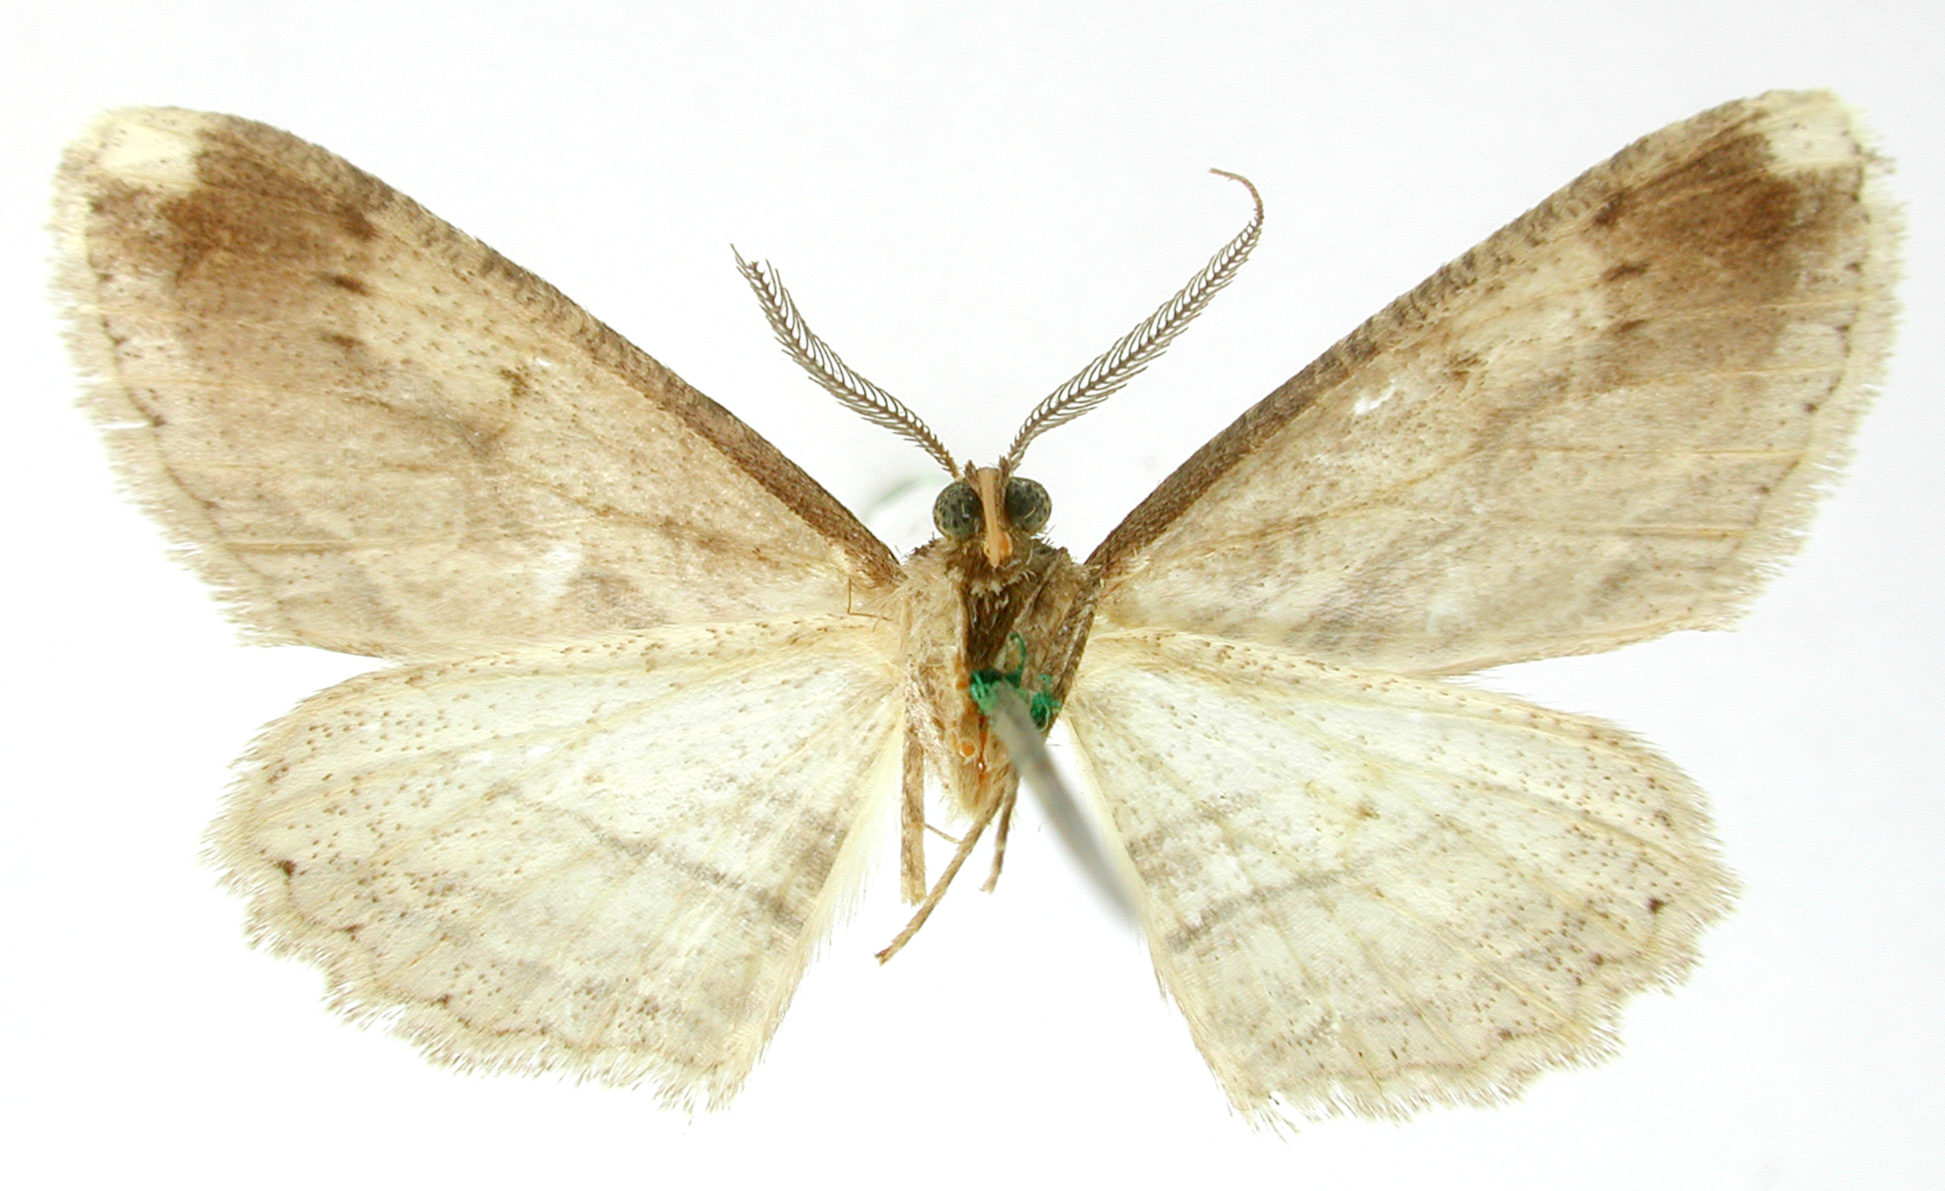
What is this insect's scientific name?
Boarmia cebra
